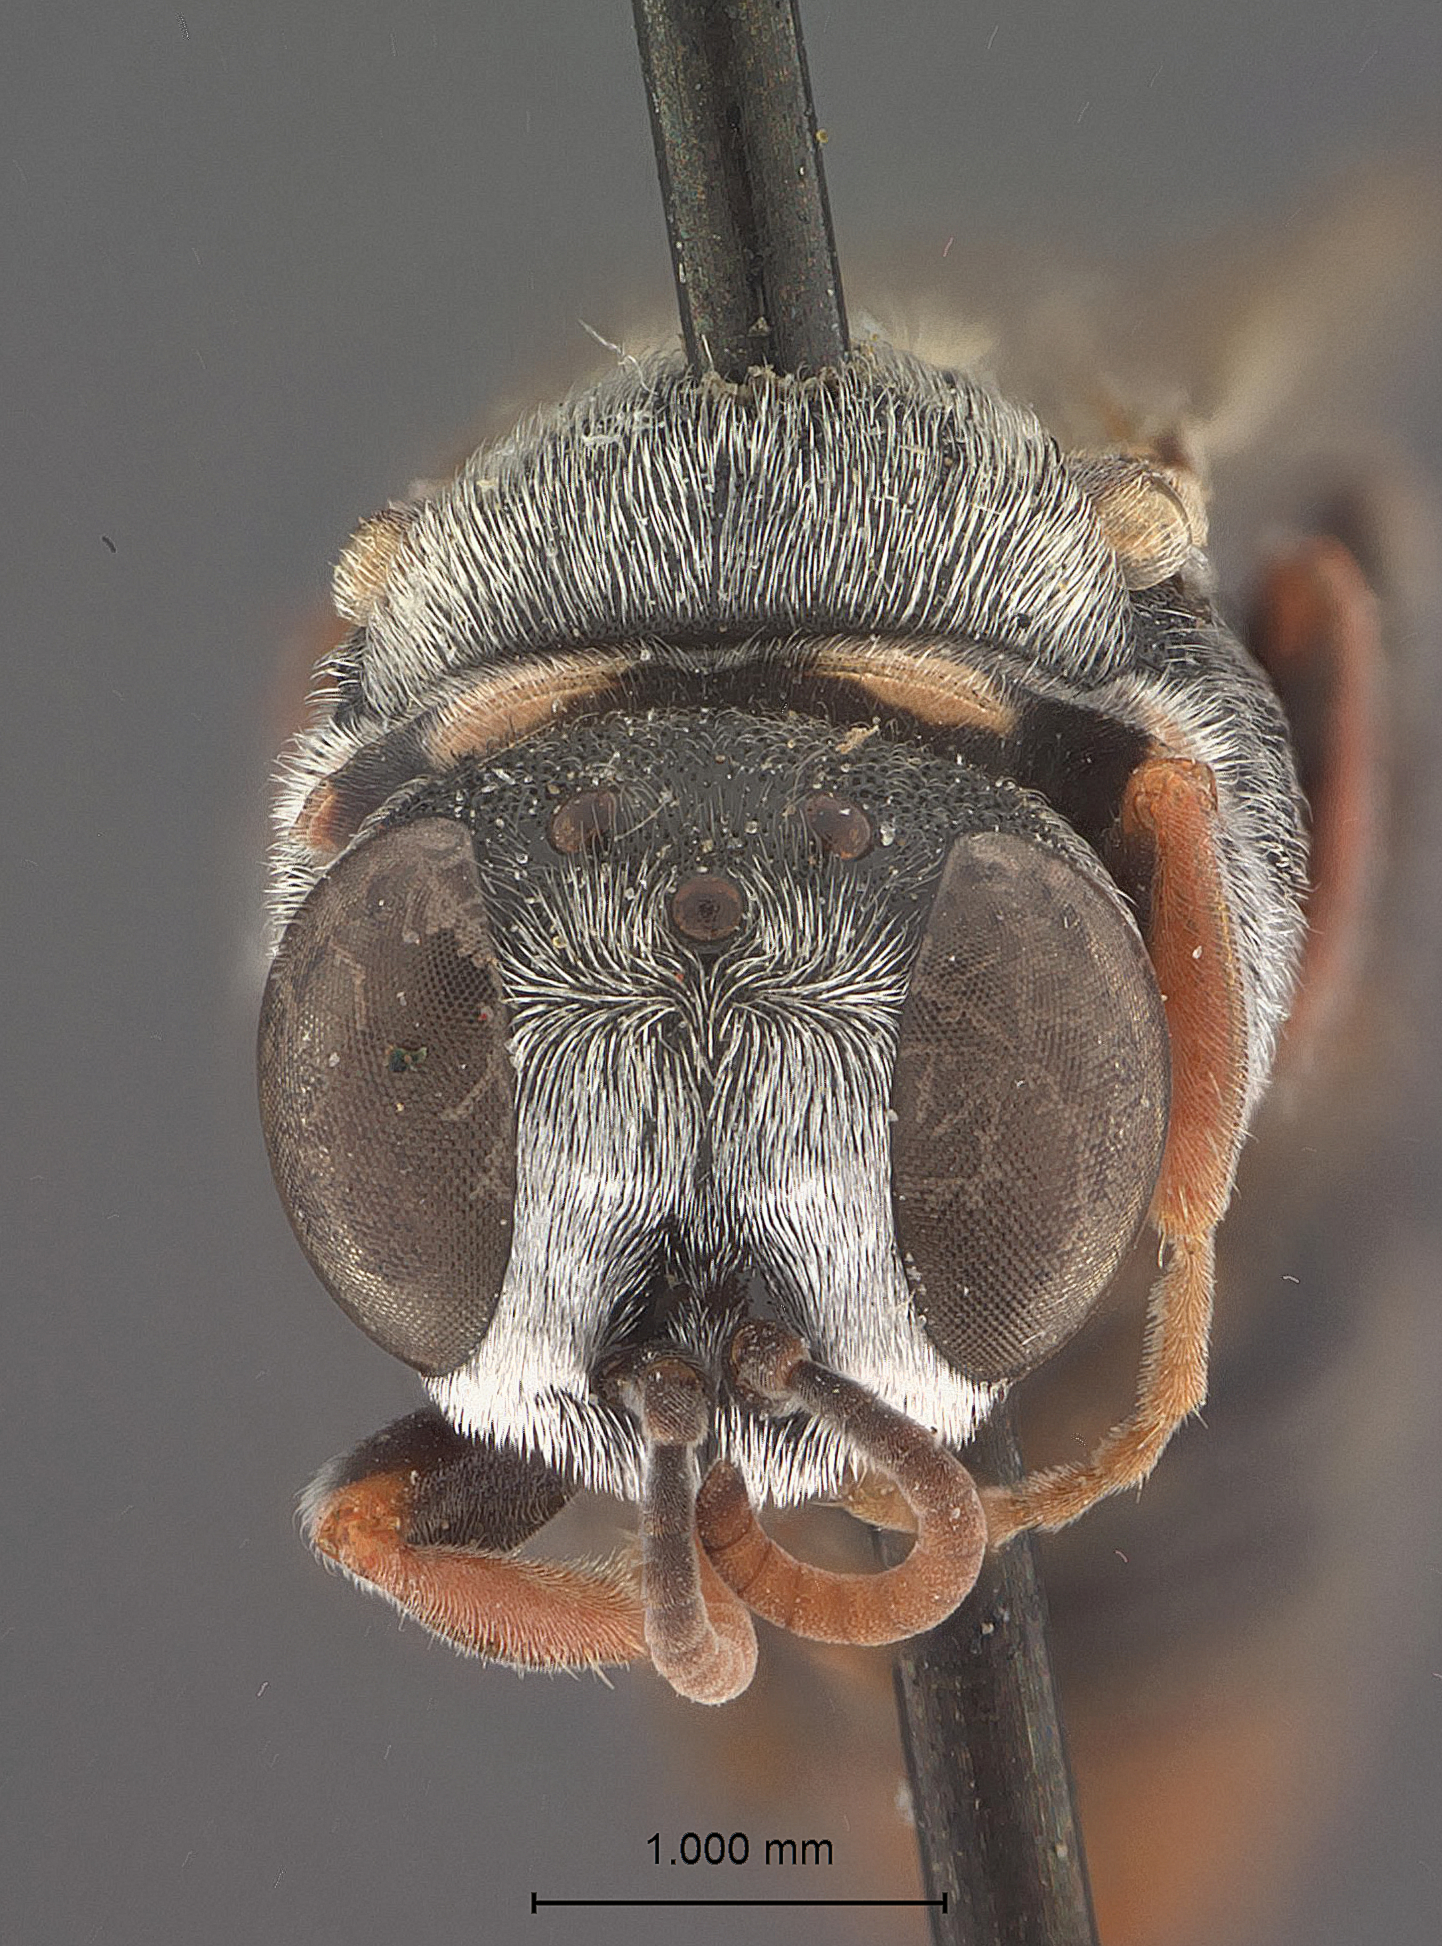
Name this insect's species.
Oxybelus sericeus
